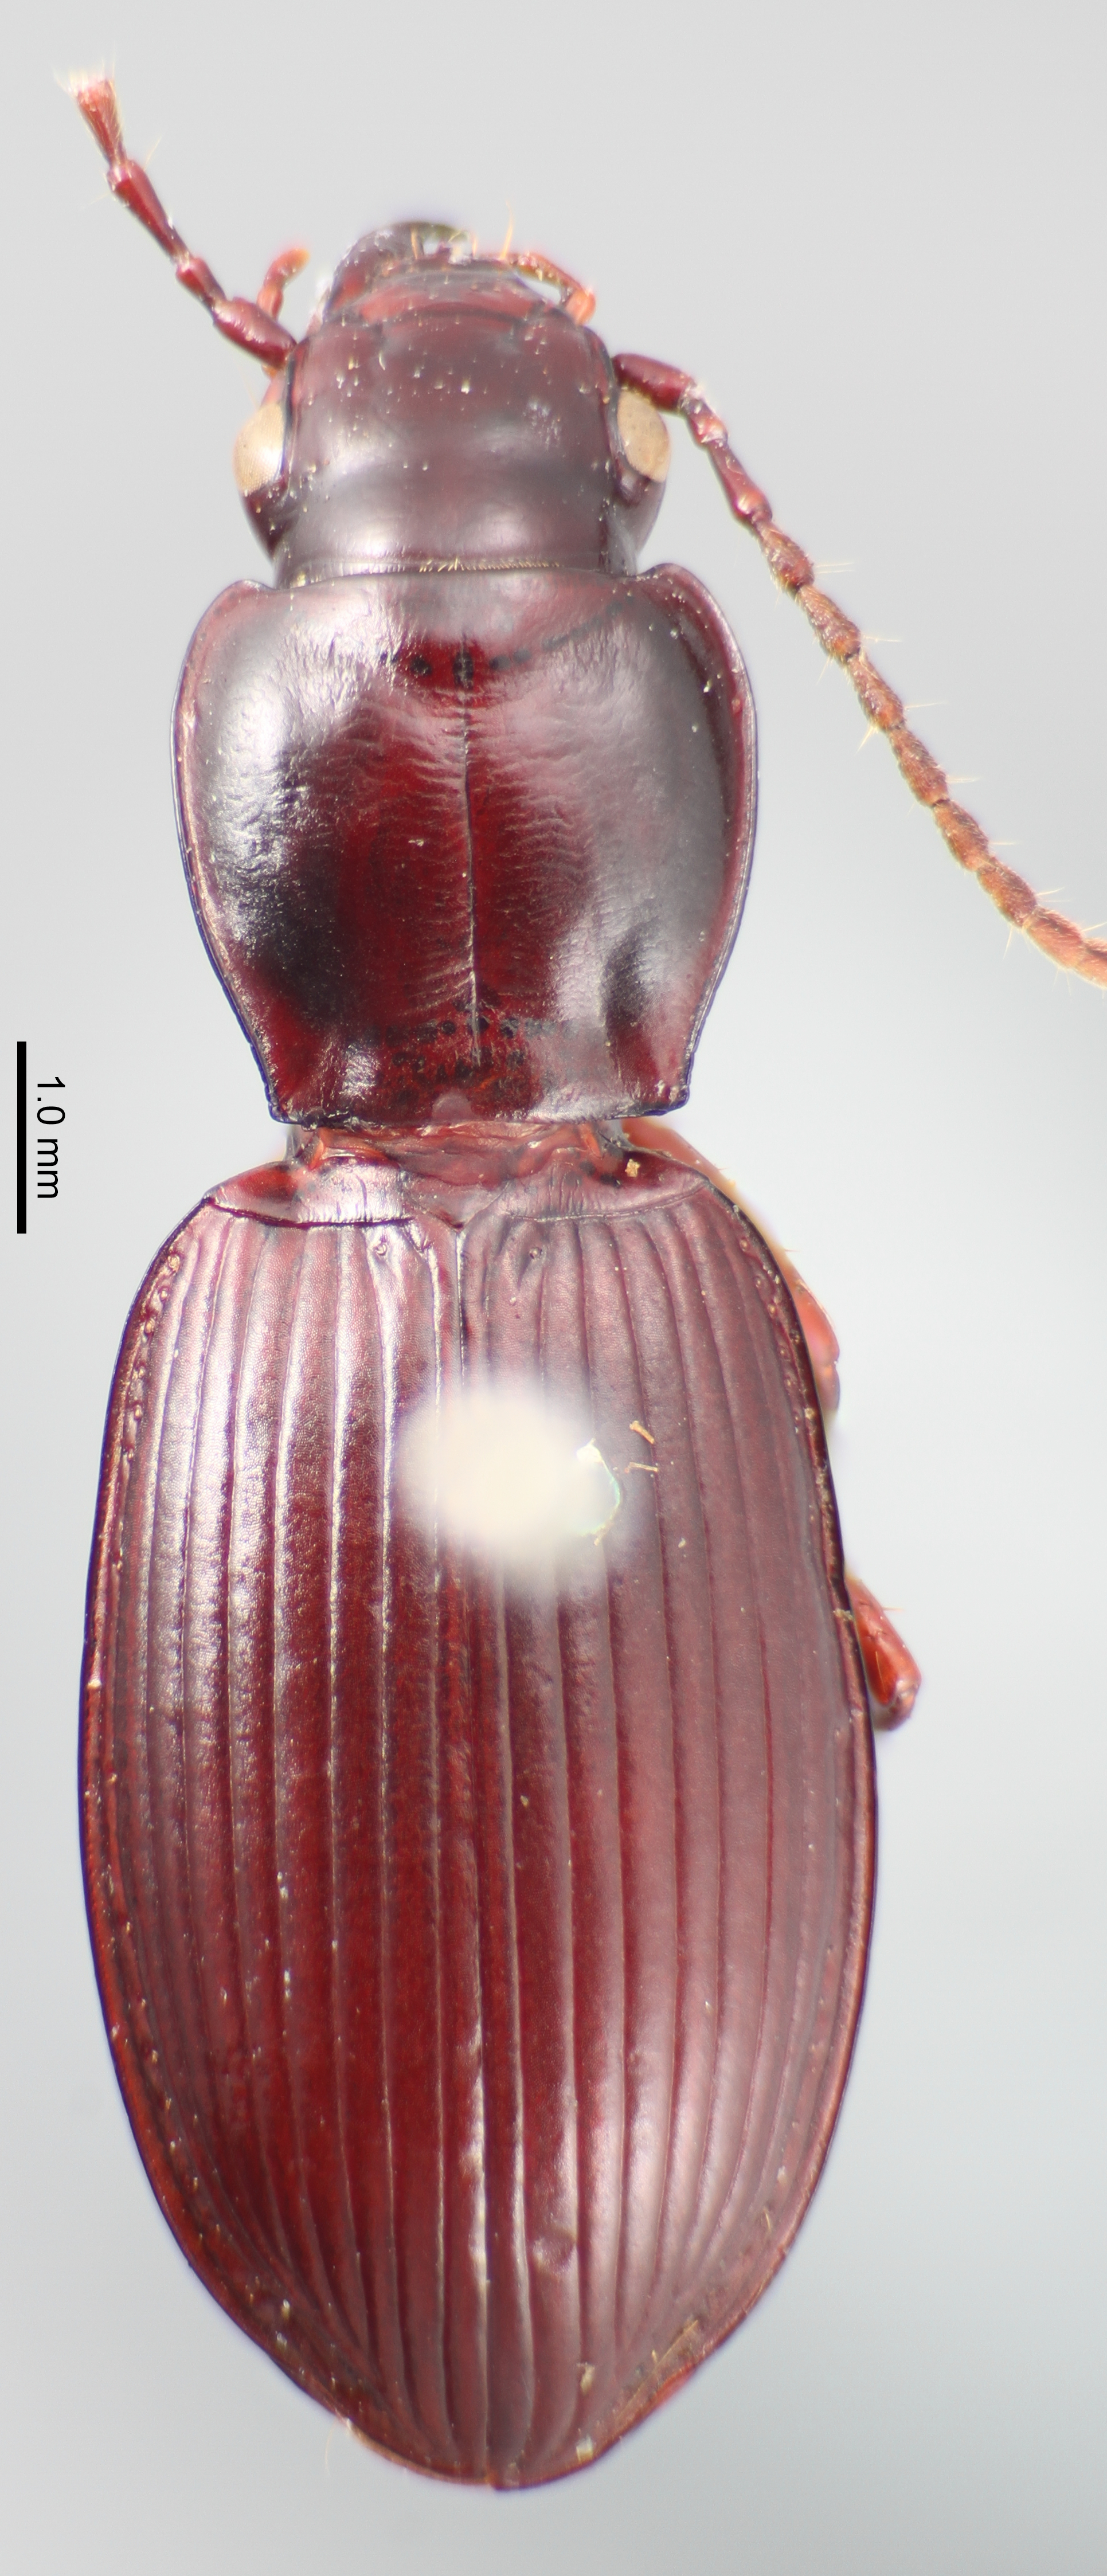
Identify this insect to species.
Pterostichus lacertus
